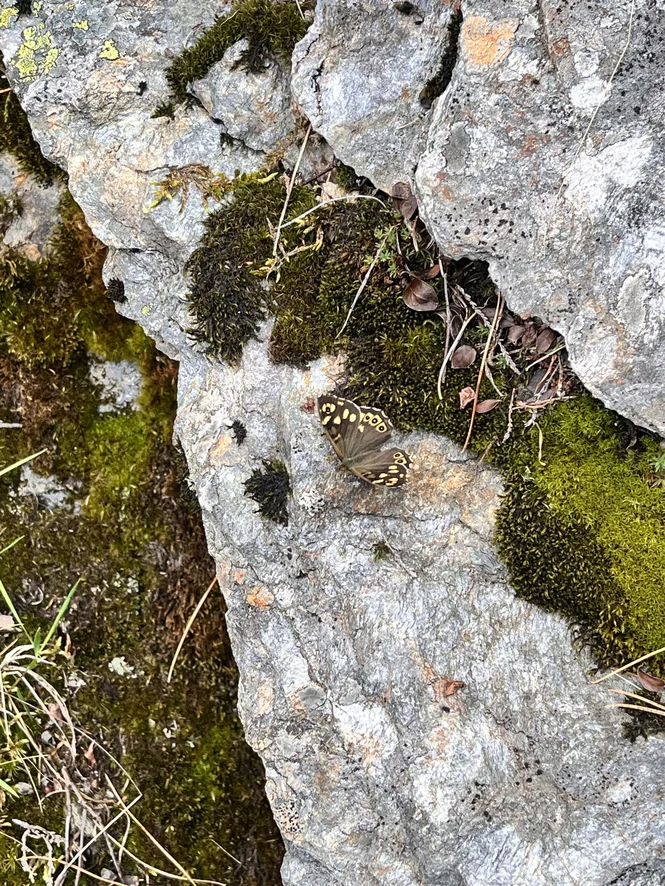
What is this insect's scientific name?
Pararge aegeria
